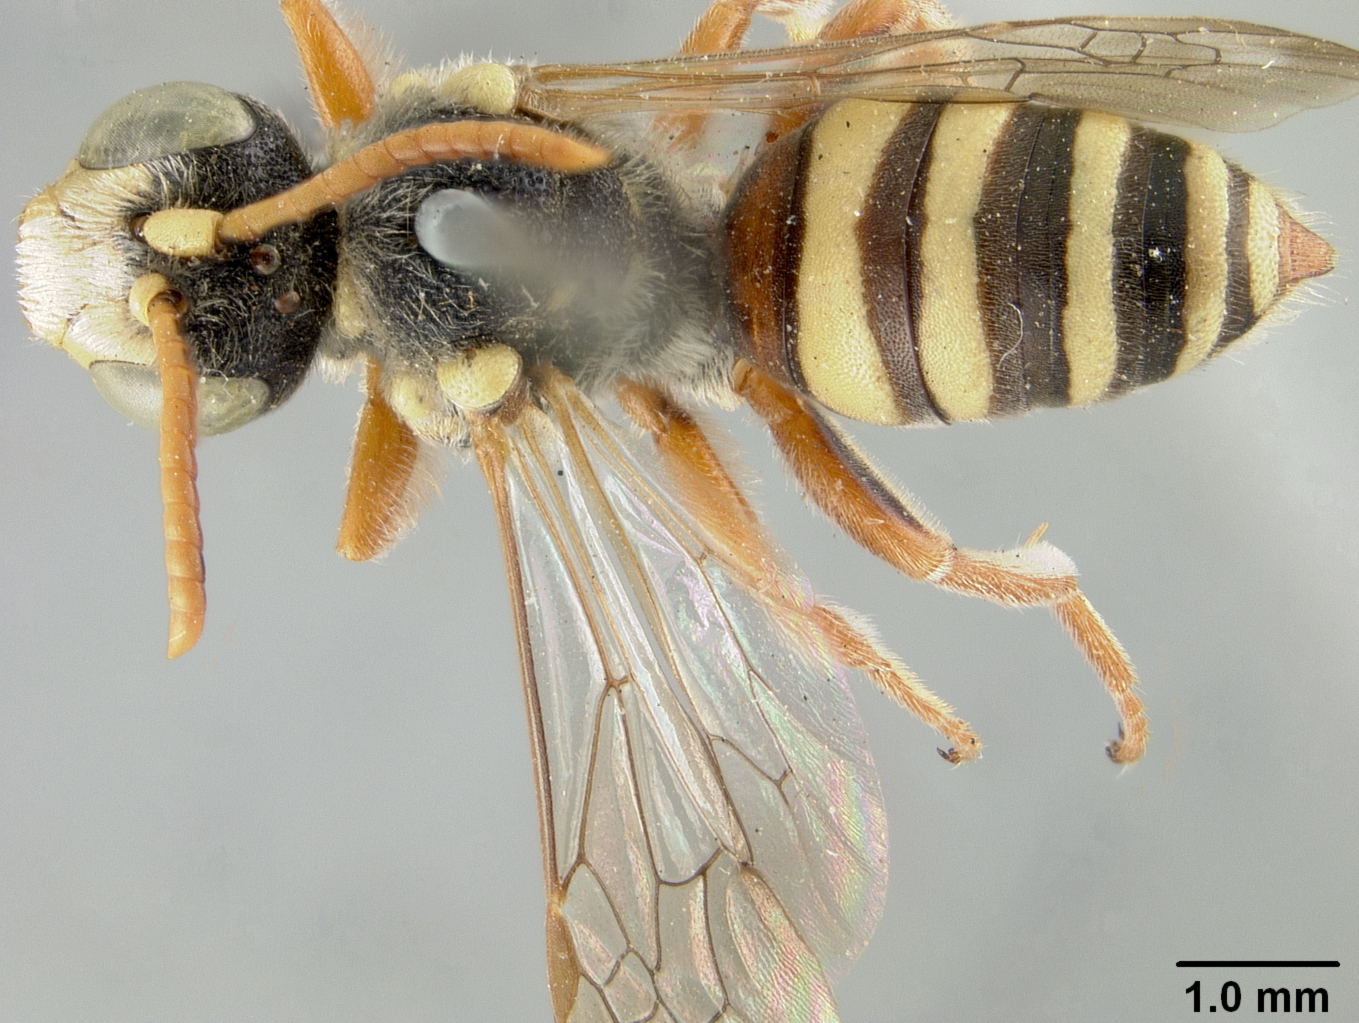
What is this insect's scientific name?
Nomada sophiarum
